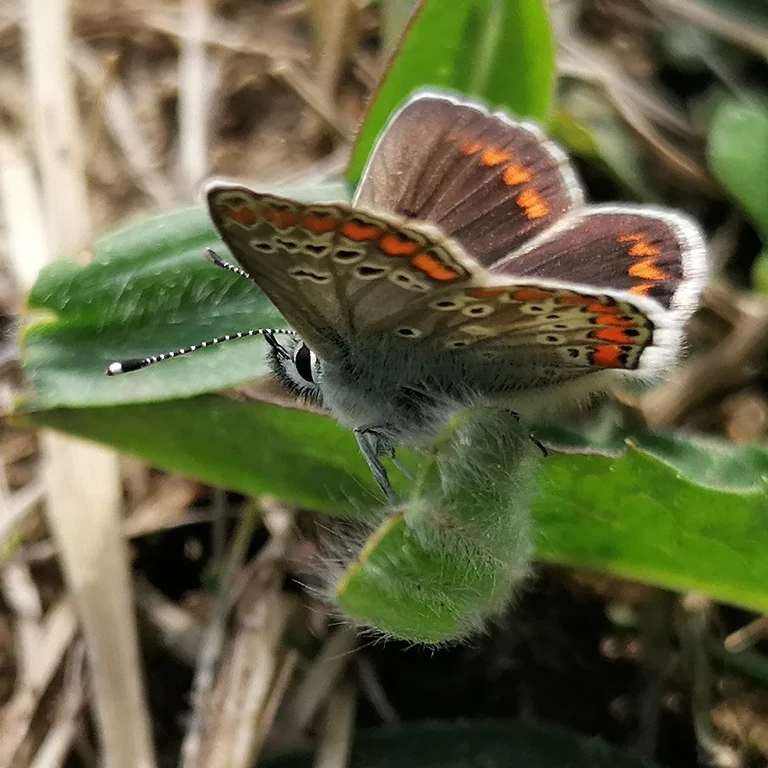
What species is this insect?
Aricia agestis/artaxerxes
